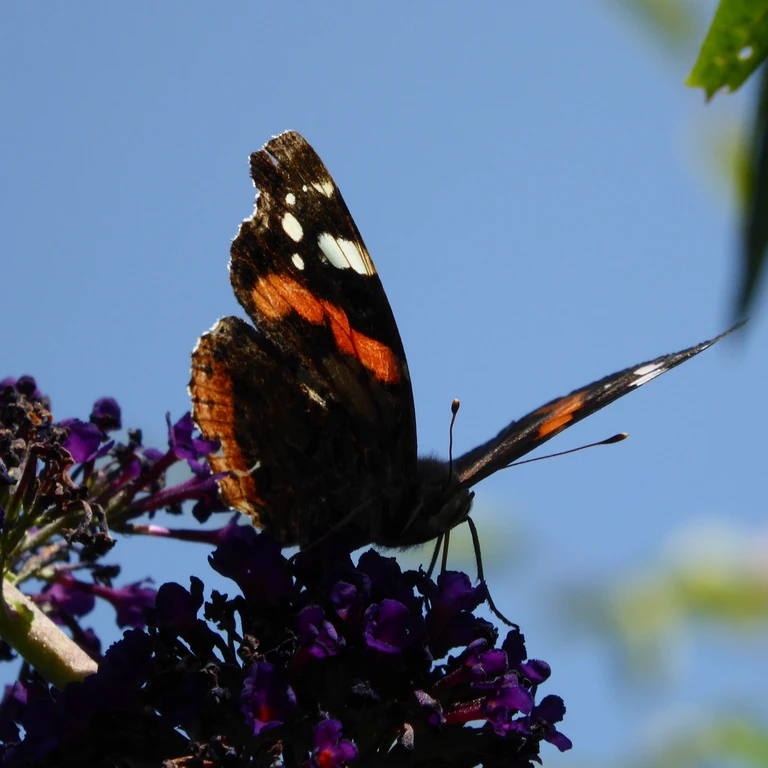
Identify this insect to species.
Vanessa atalanta
